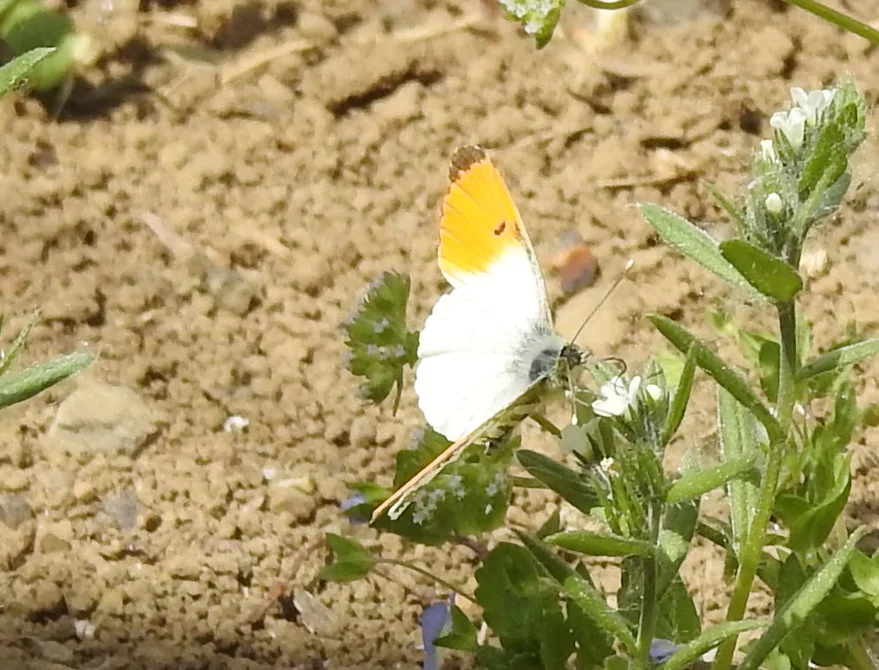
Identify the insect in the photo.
Anthocharis cardamines
